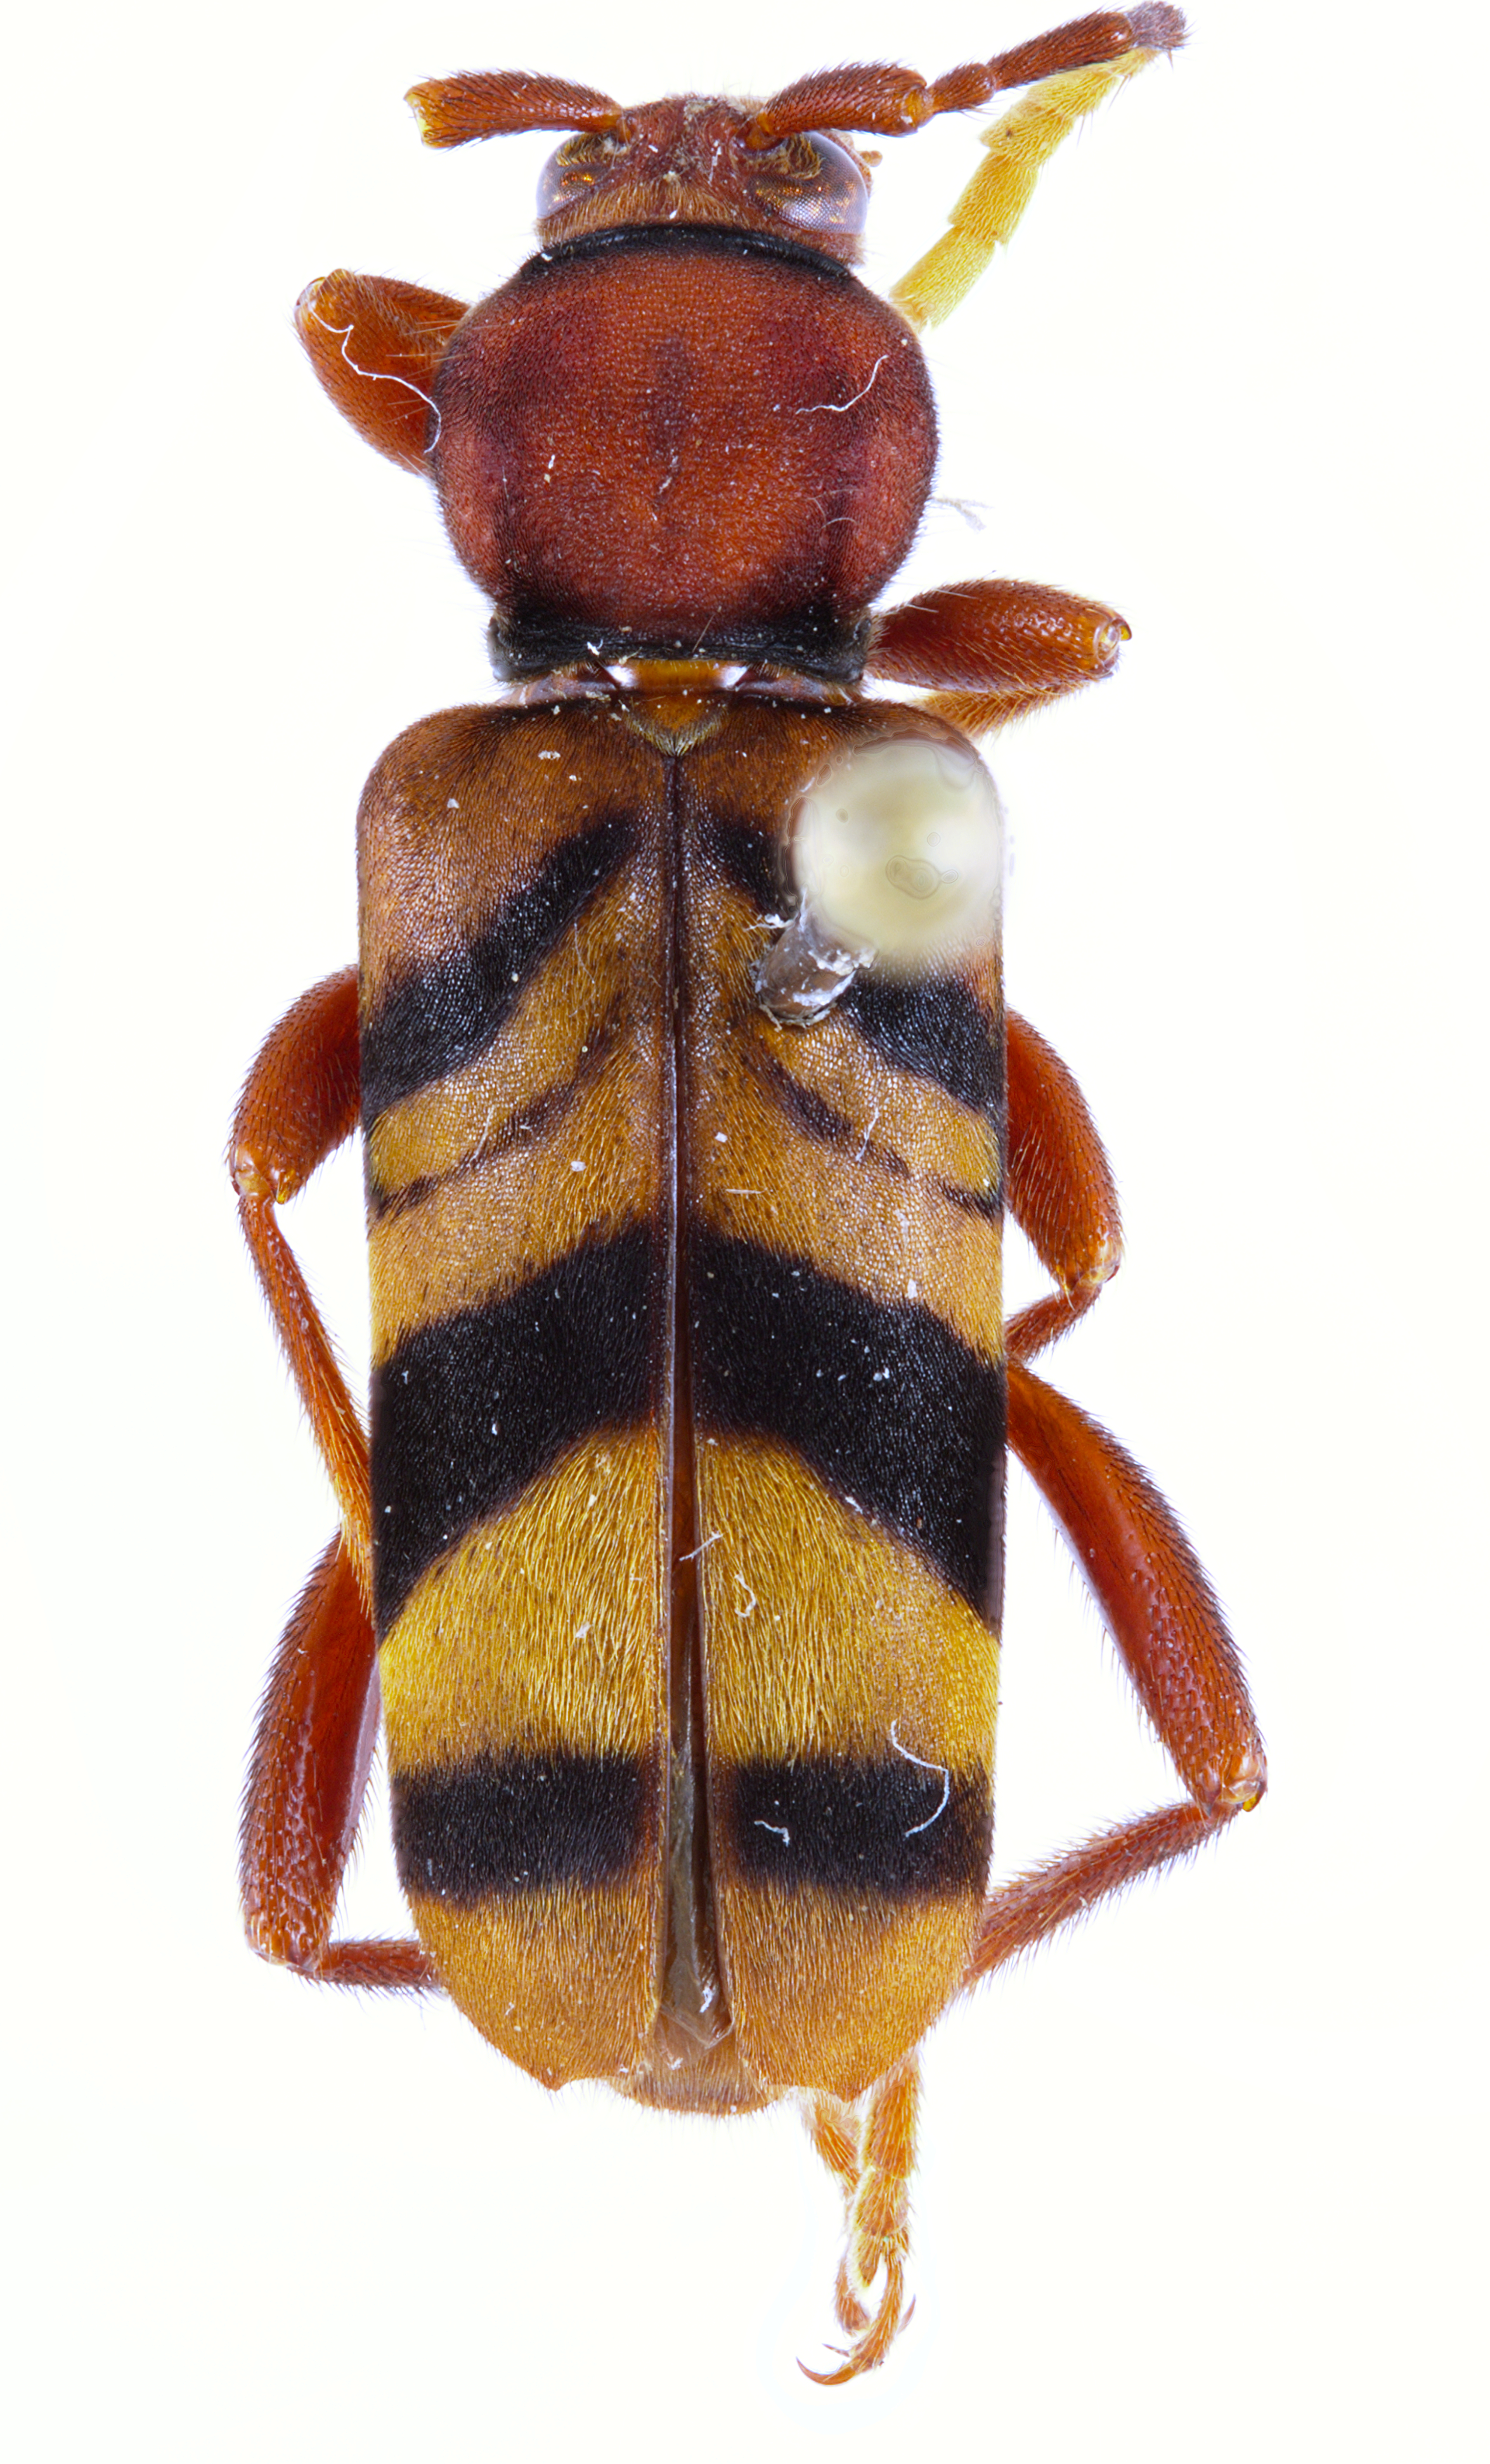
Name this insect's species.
Dexithea klugi
